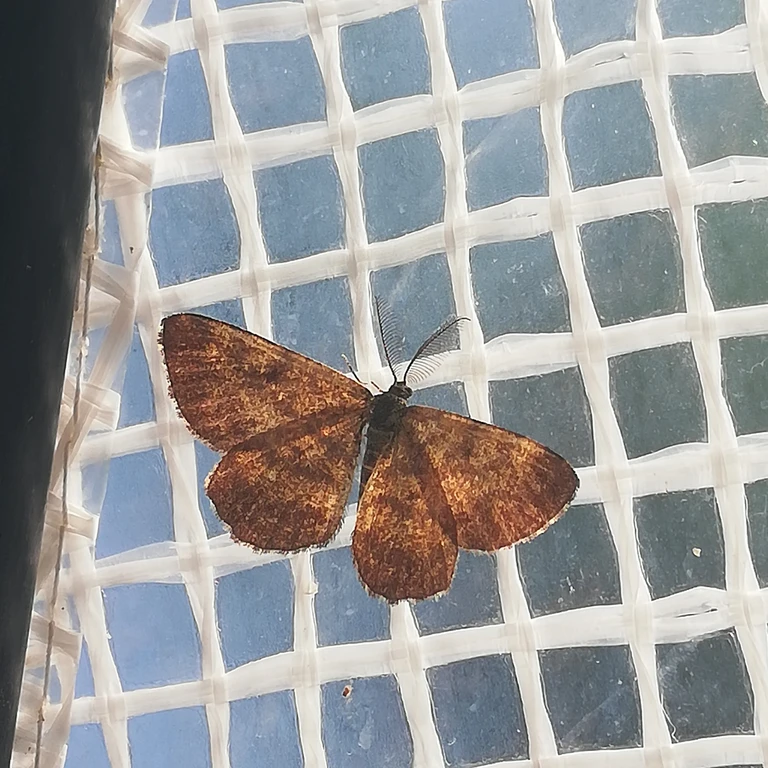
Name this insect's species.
Ematurga atomaria
